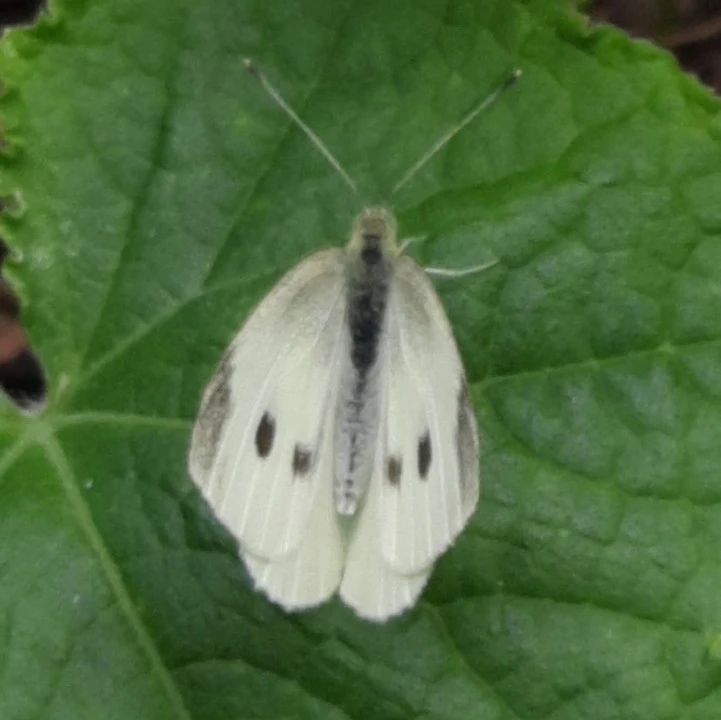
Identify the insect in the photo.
Pieris rapae
